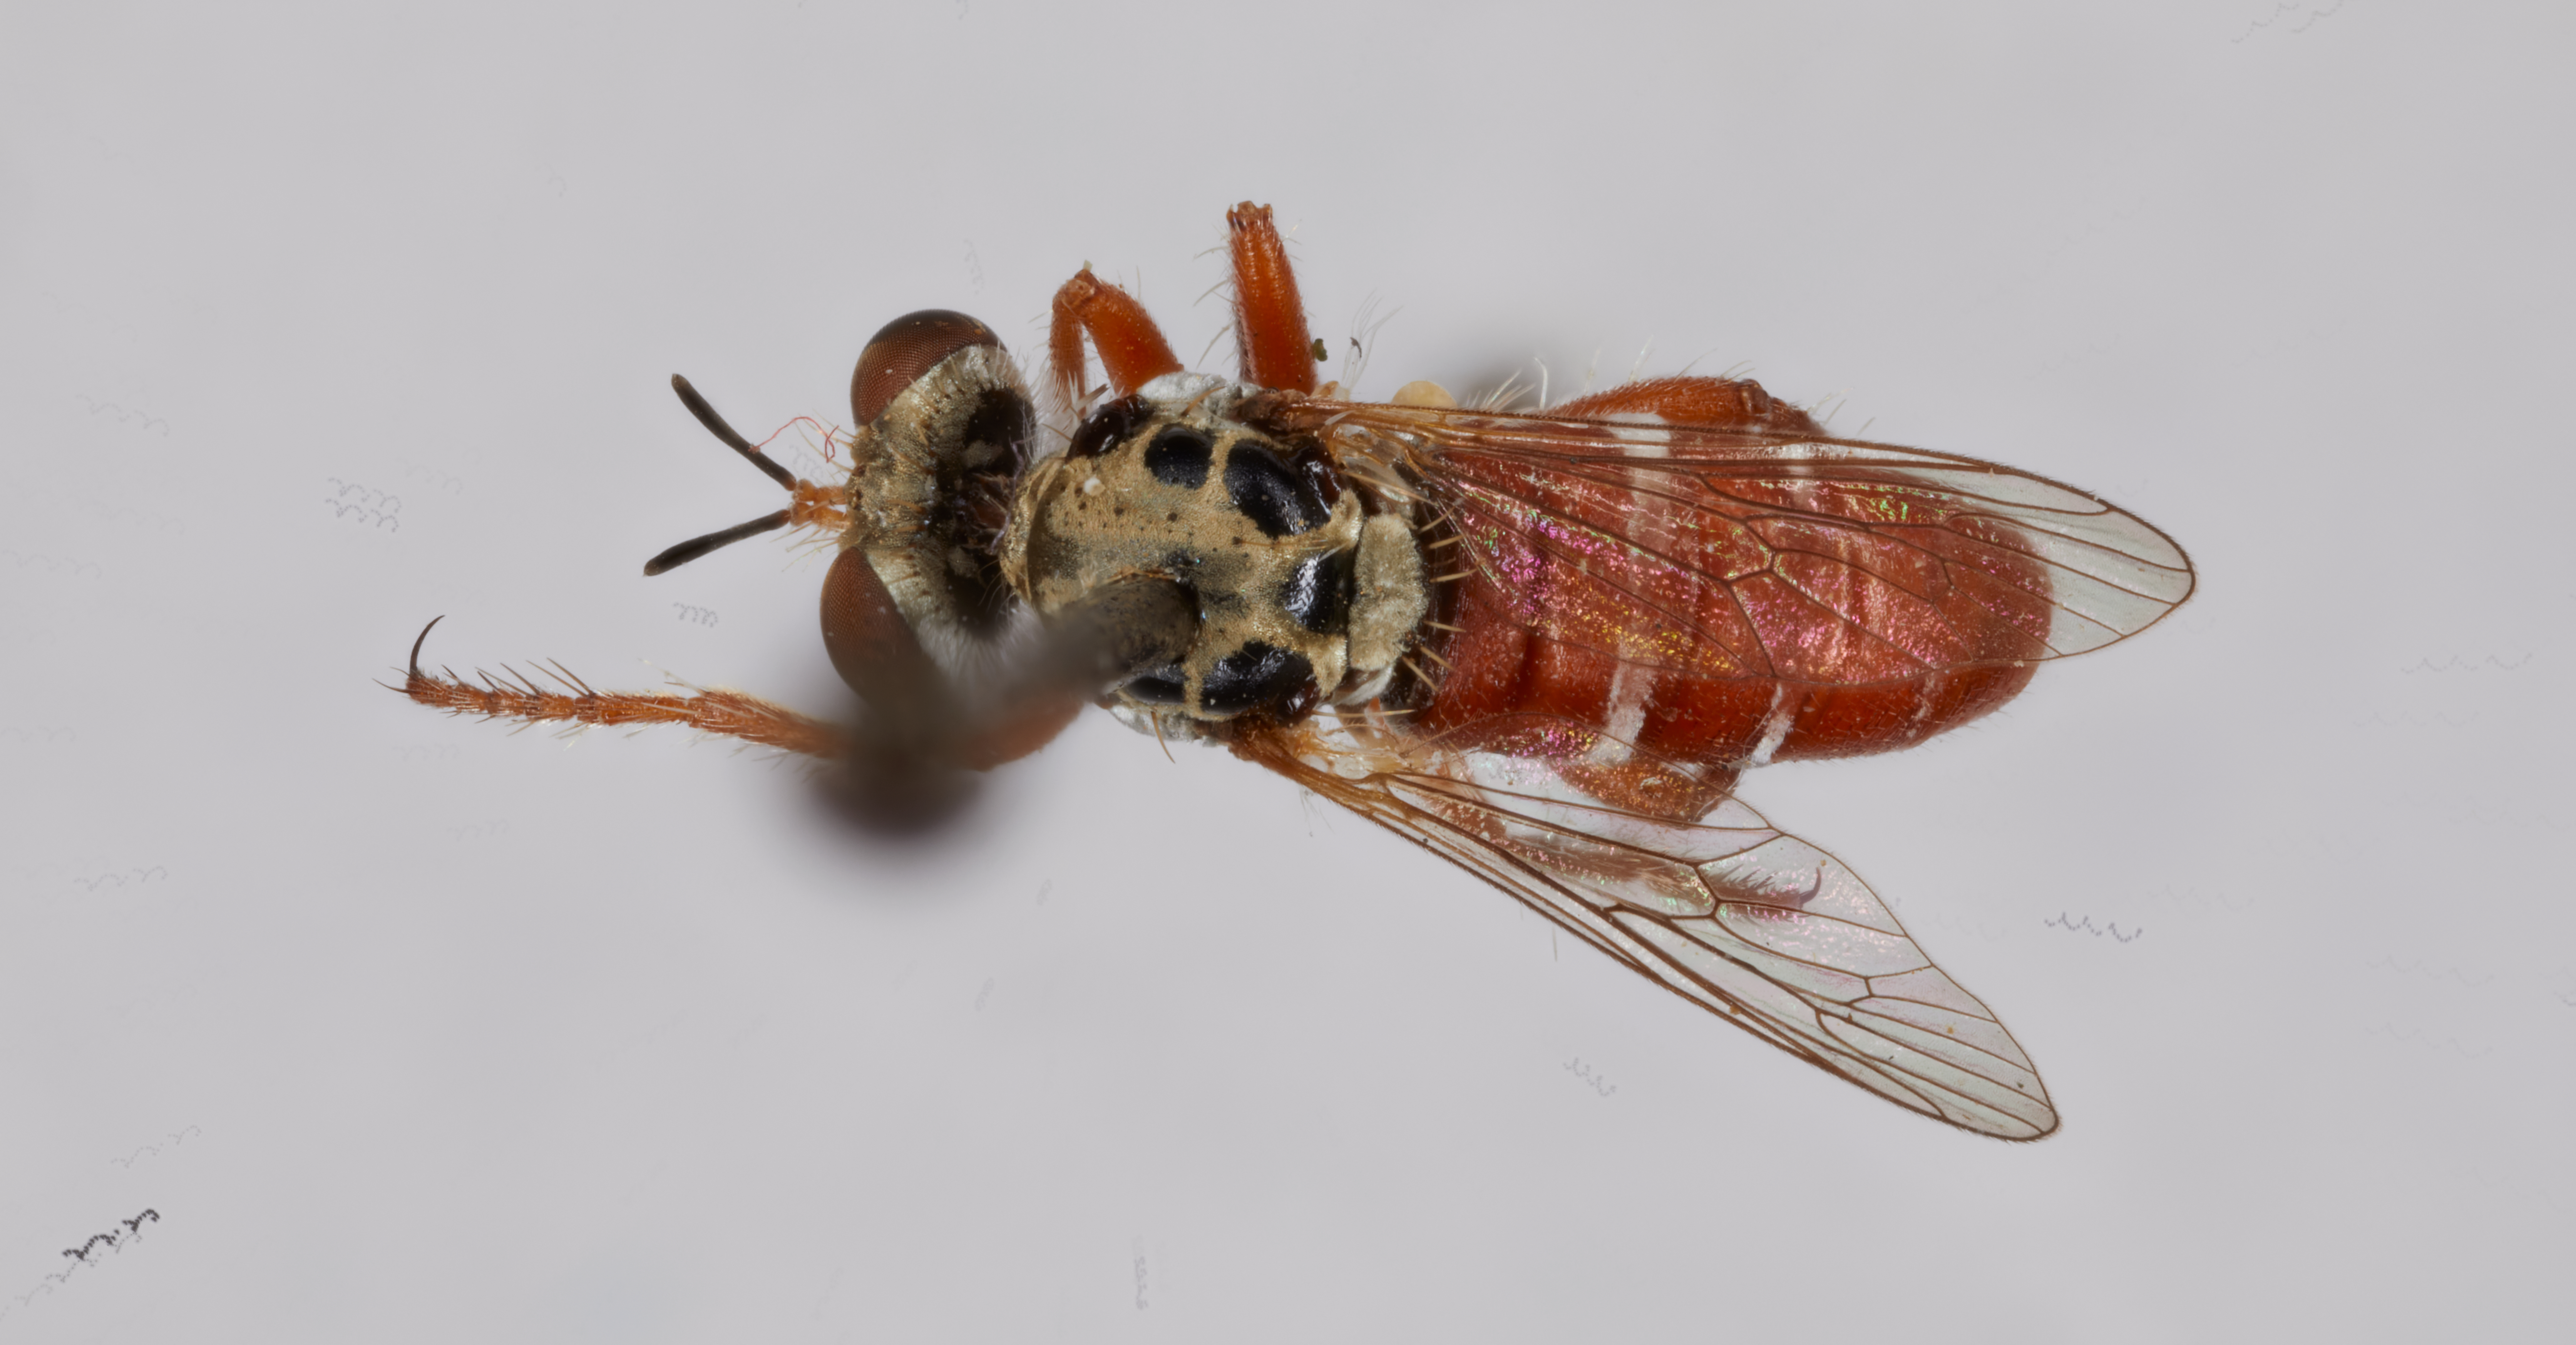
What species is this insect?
Parataracticus melanderi
